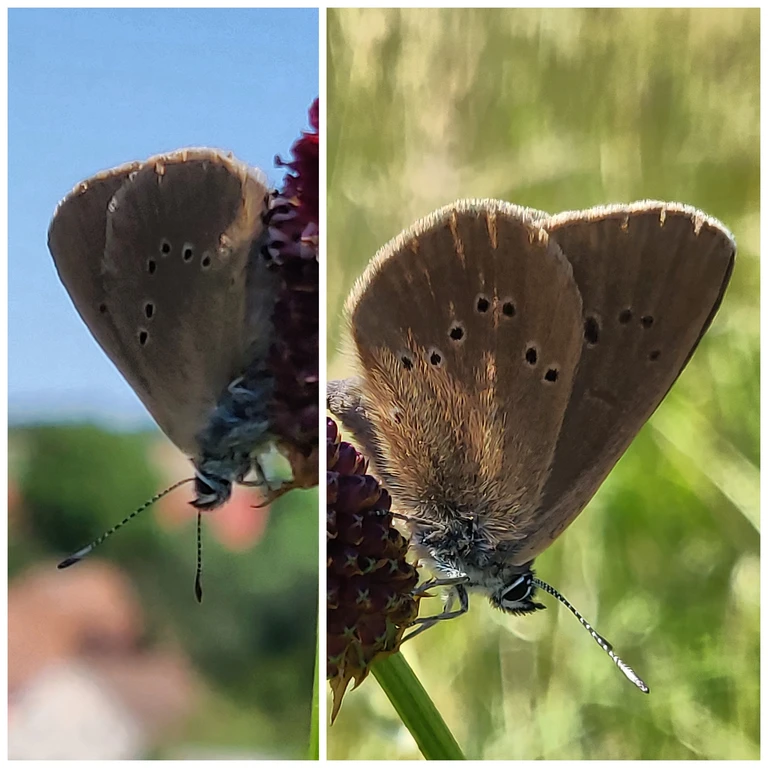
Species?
Phengaris nausithous (also Maculinea nausithous)
